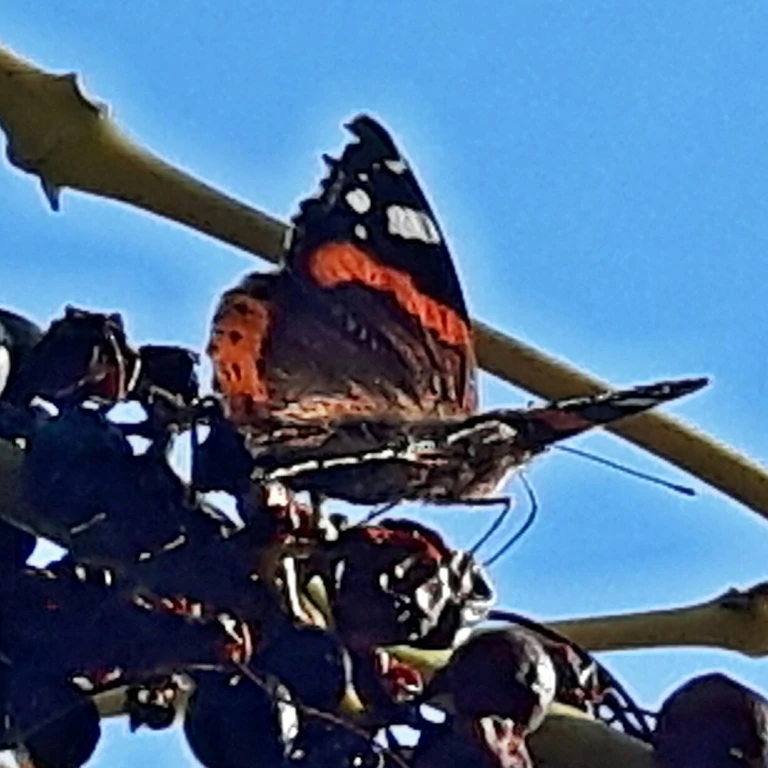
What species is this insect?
Vanessa atalanta
